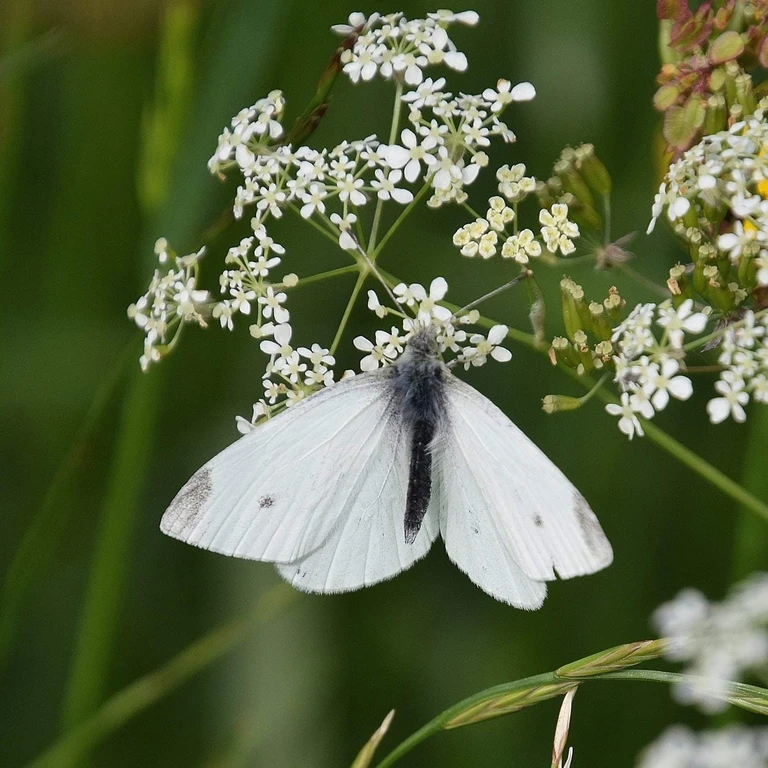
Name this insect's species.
Pieris rapae
